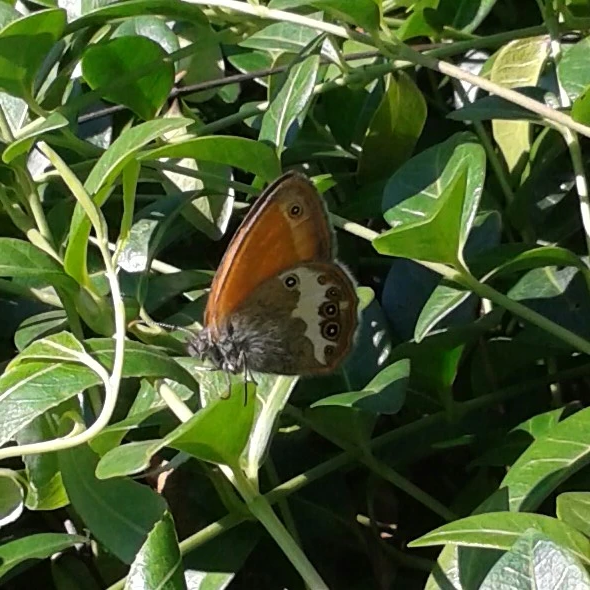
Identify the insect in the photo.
Coenonympha arcania
